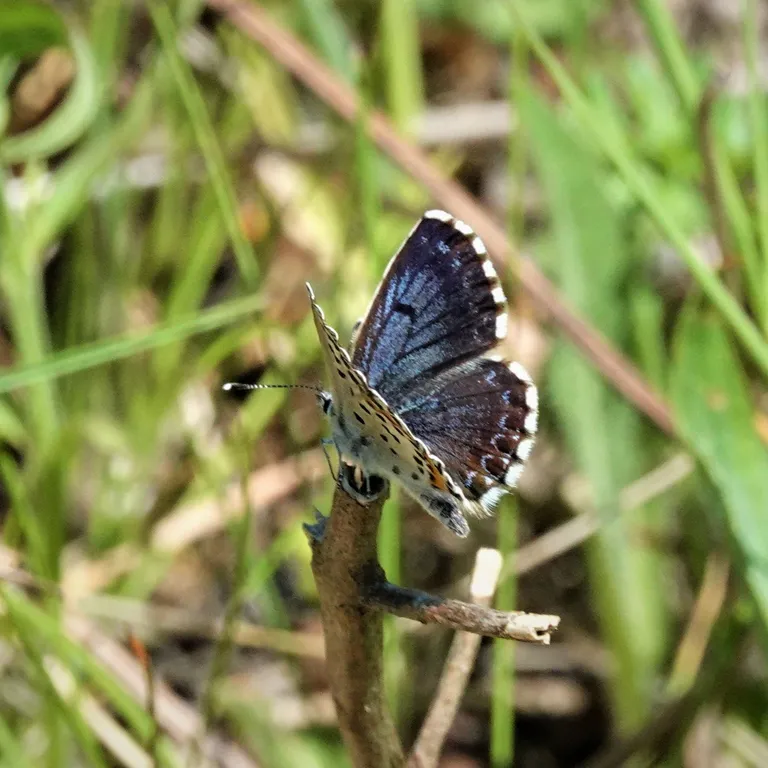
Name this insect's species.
Scolitantides orion
